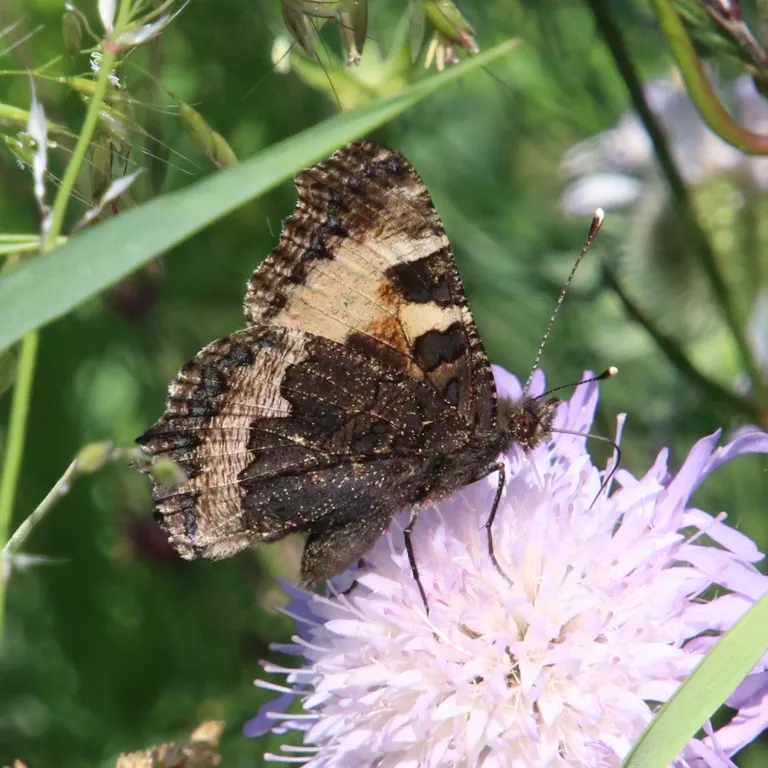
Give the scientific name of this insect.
Aglais urticae
